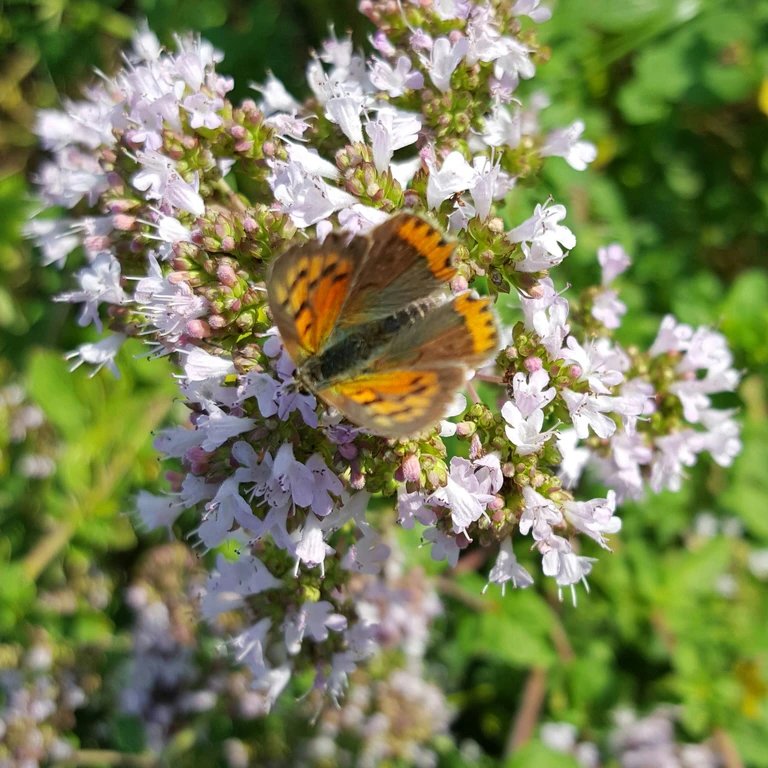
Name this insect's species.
Lycaena phlaeas
